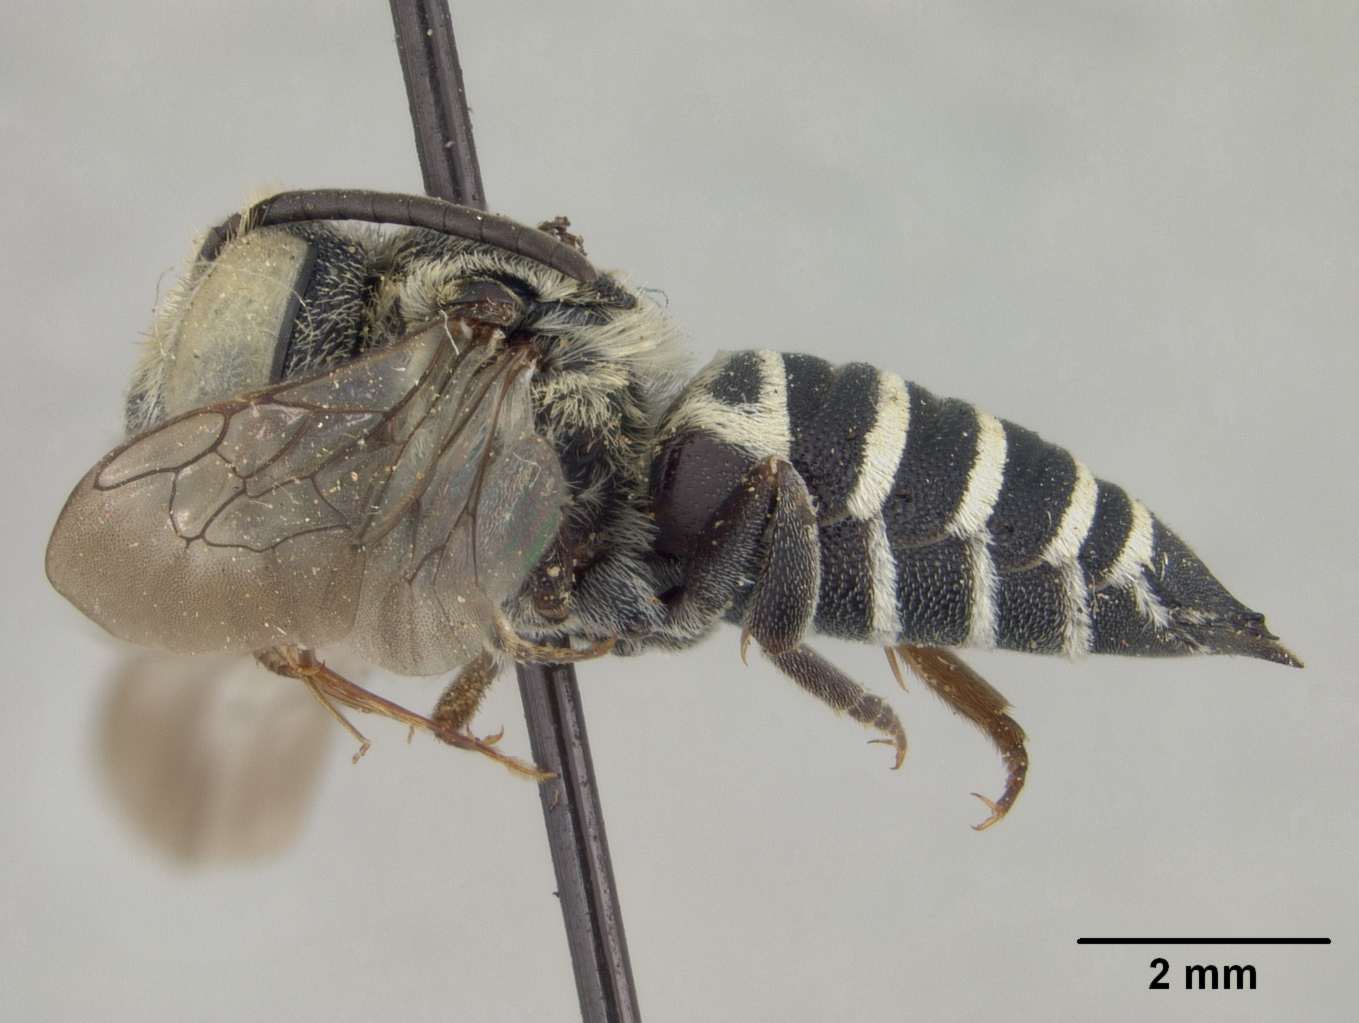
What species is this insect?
Coelioxys piercei
